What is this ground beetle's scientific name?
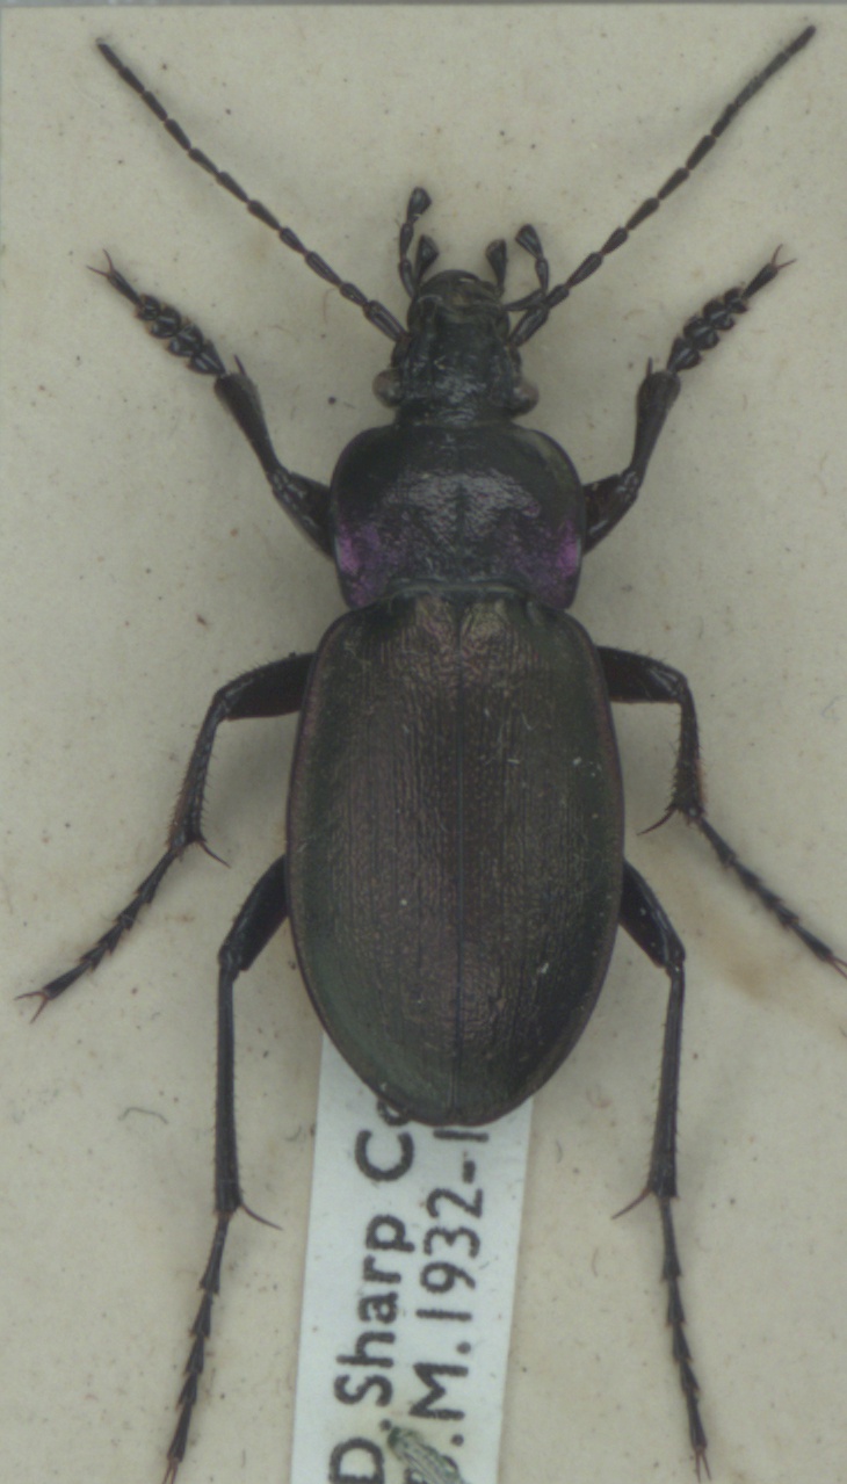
Carabus nemoralis
